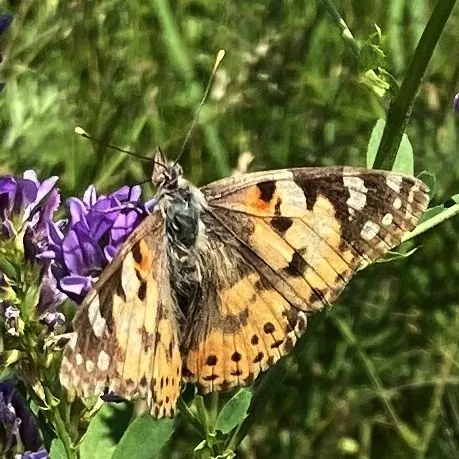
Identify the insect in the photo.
Vanessa cardui
